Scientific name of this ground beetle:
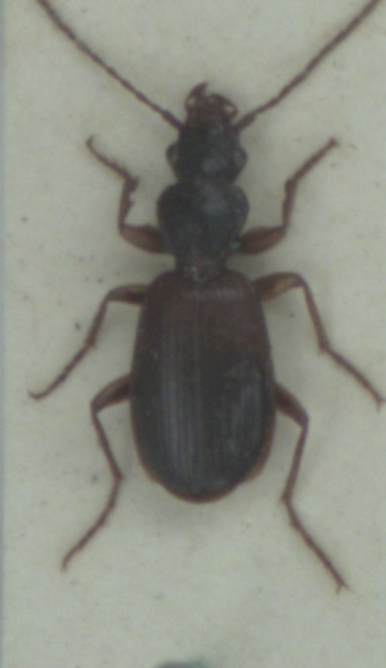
Cymindis vaporariorum
